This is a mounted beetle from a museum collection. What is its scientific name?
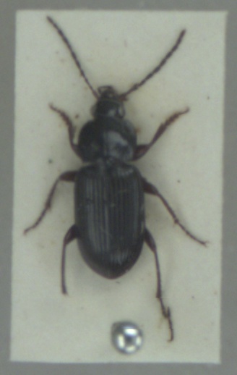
Pterostichus vernalis
